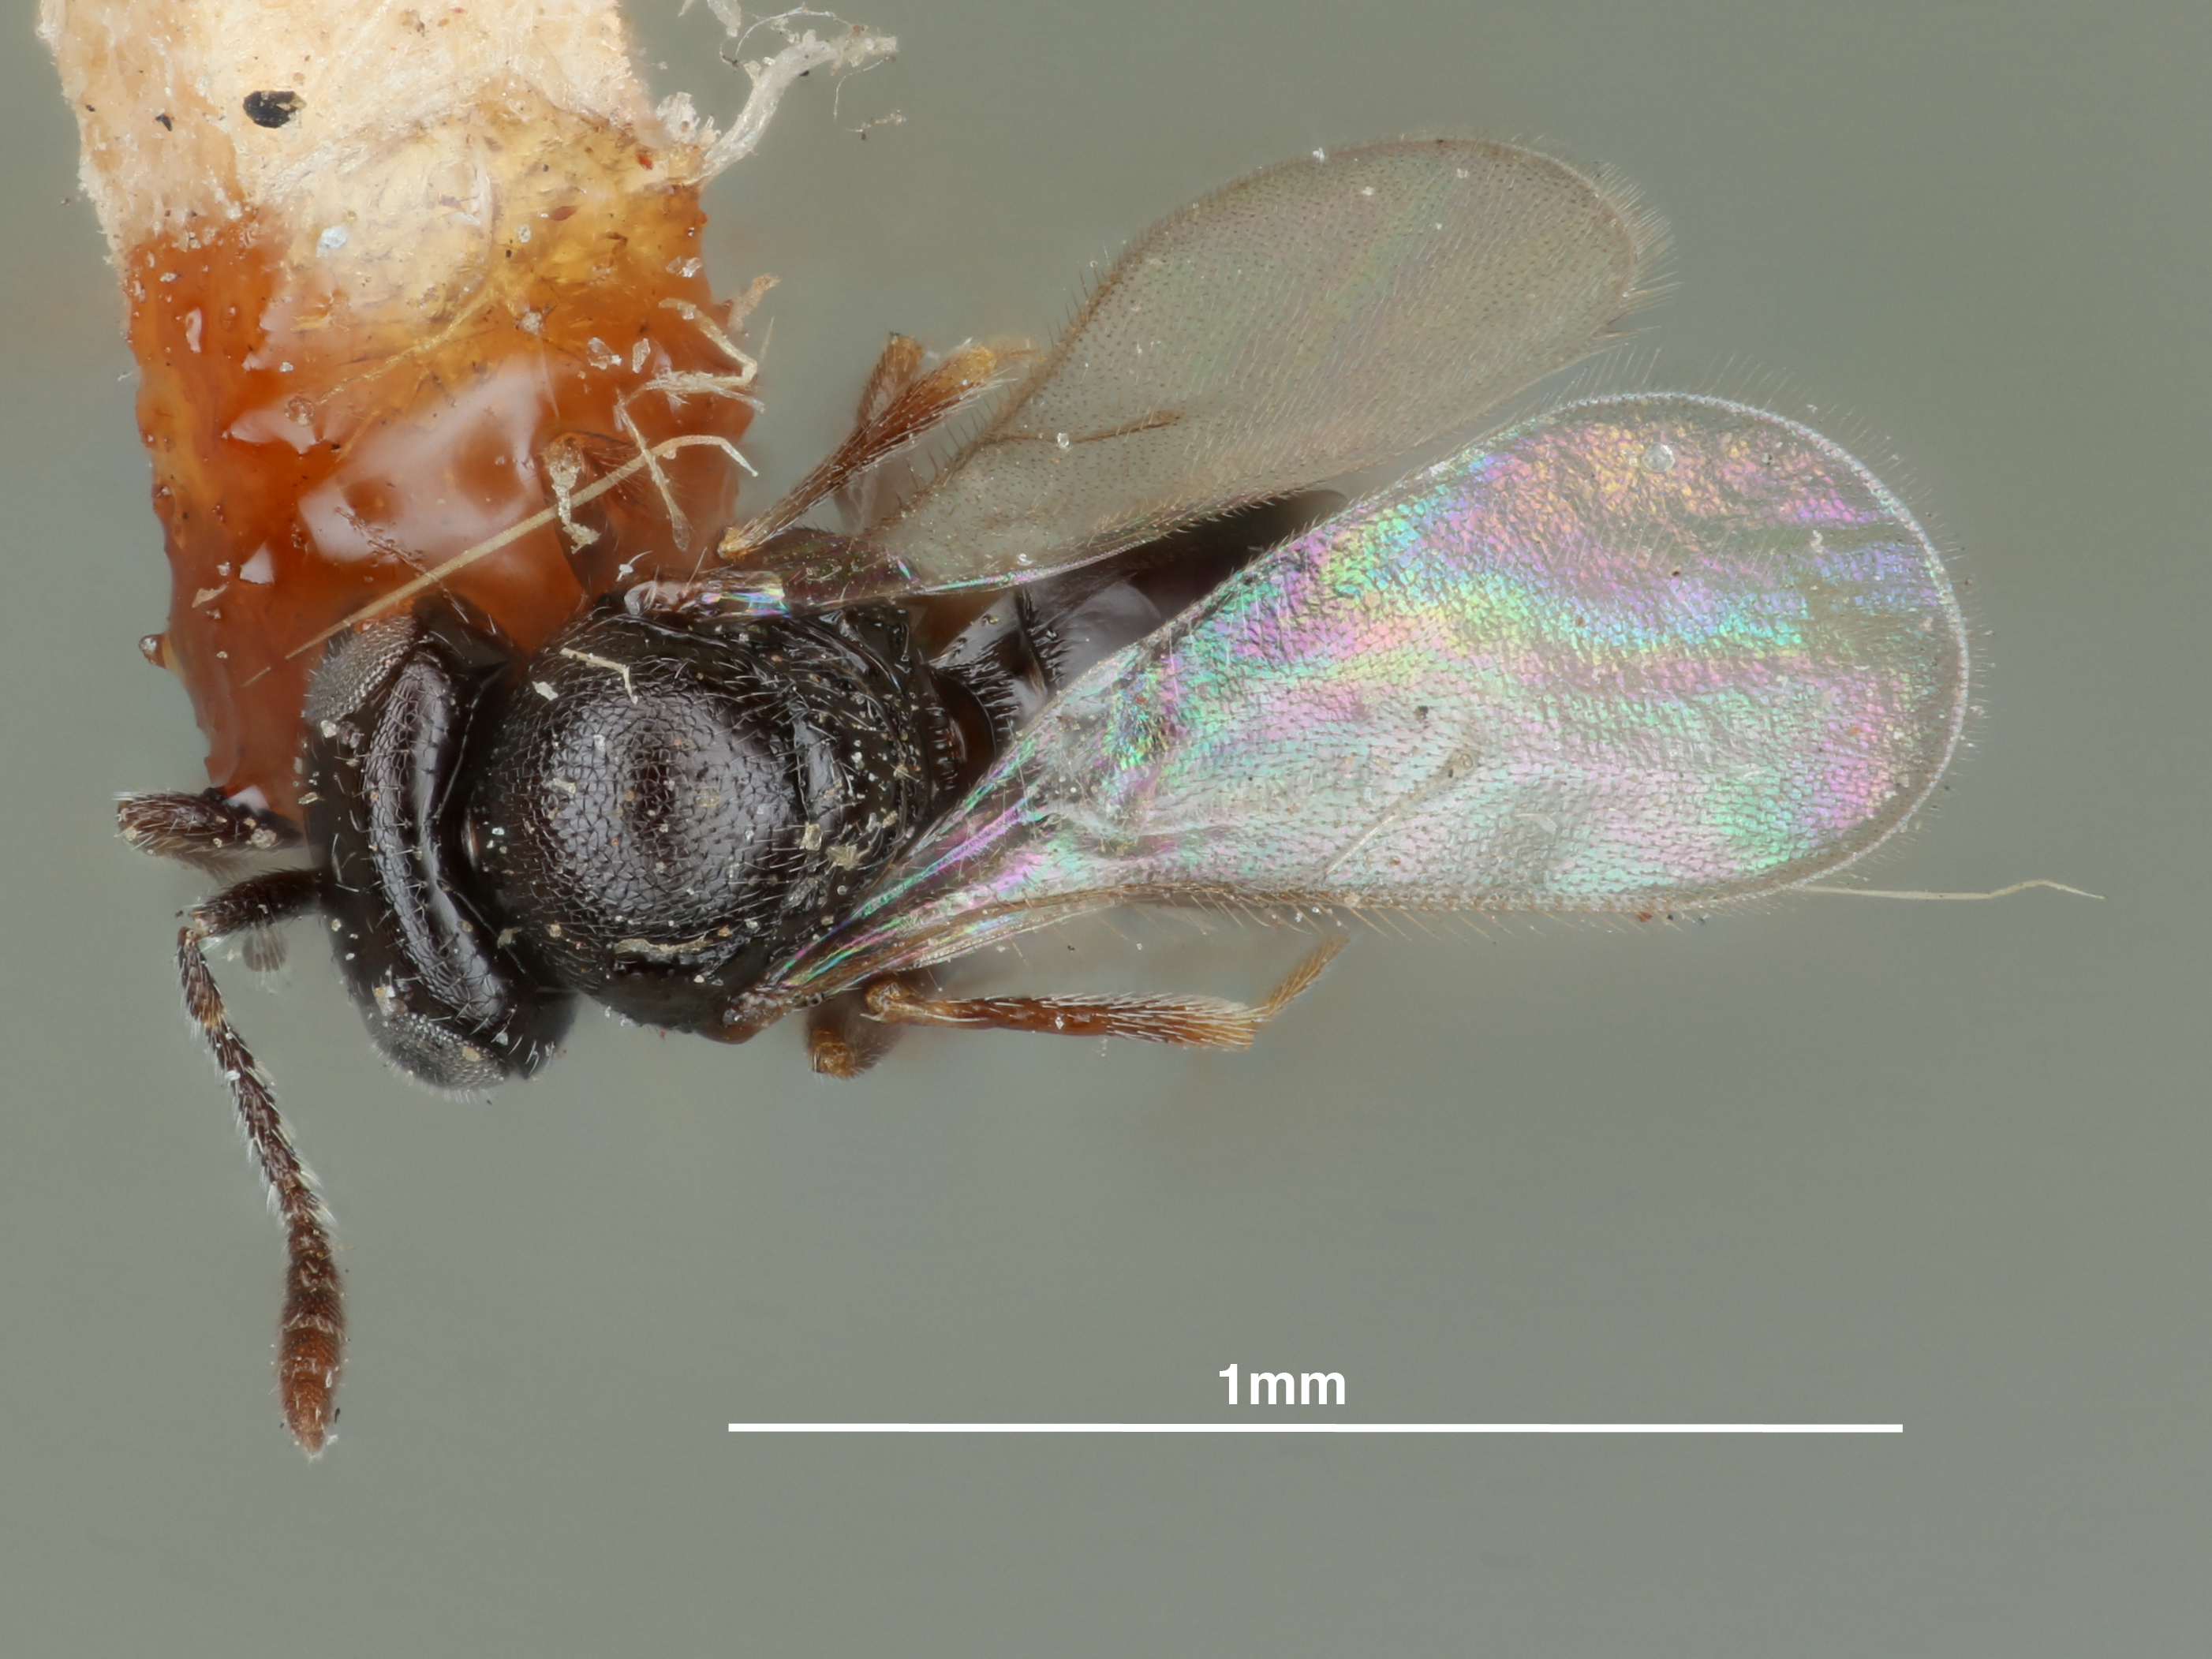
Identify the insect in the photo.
Telenomus coloradensis
